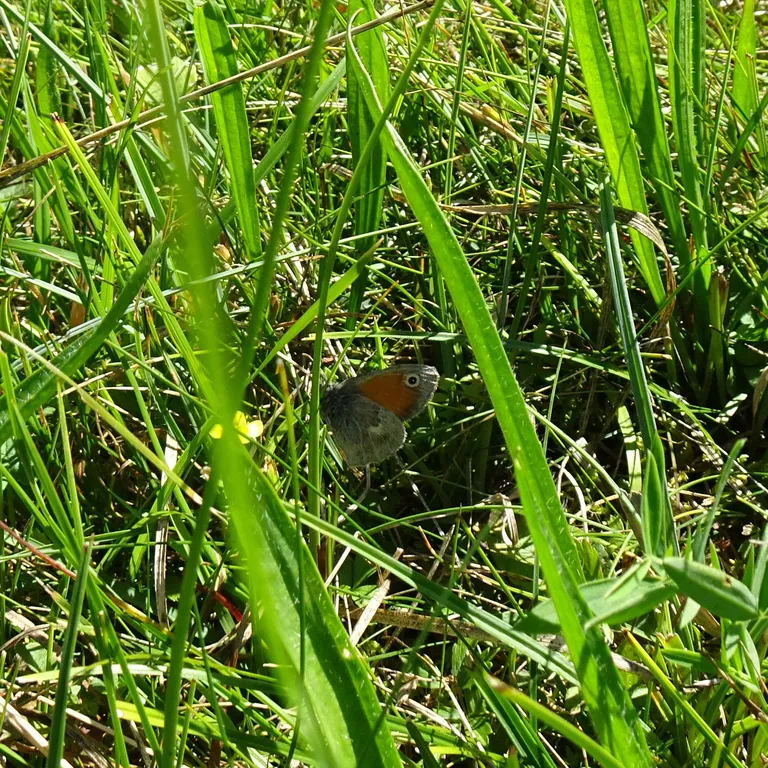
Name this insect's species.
Coenonympha pamphilus
